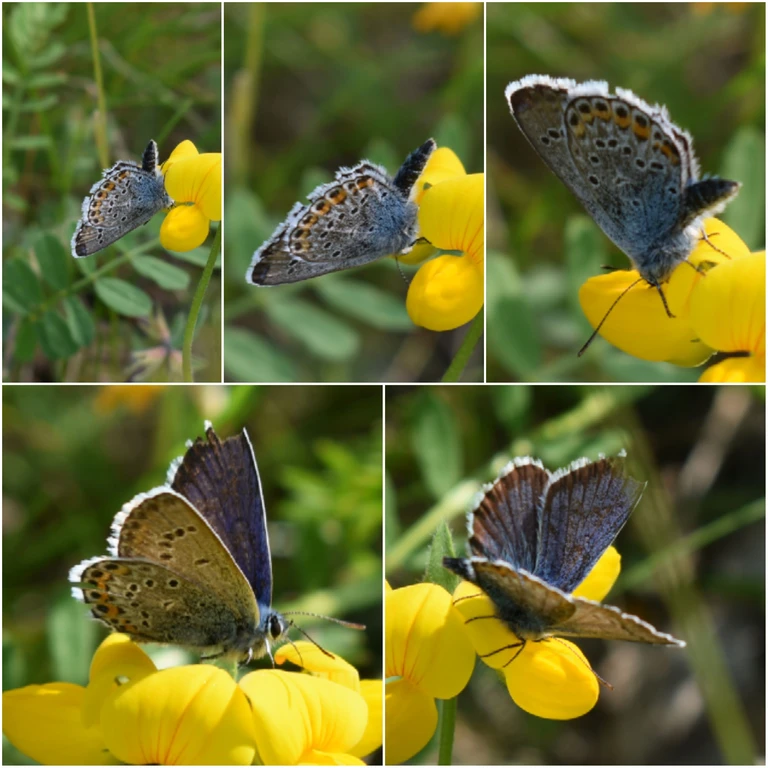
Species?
Plebejus argus
